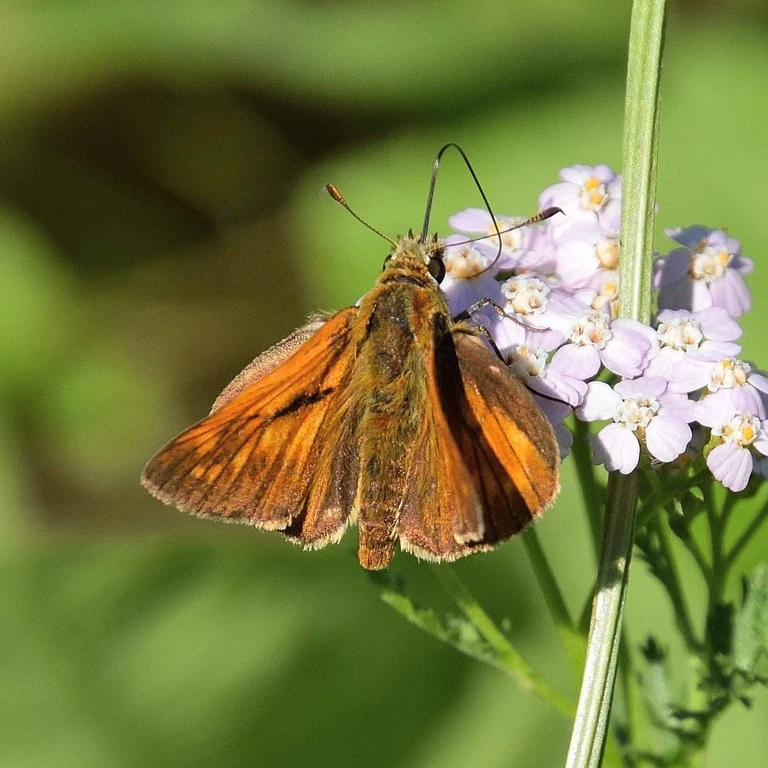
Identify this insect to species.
Ochlodes sylvanus (also Ochlodes venata)
